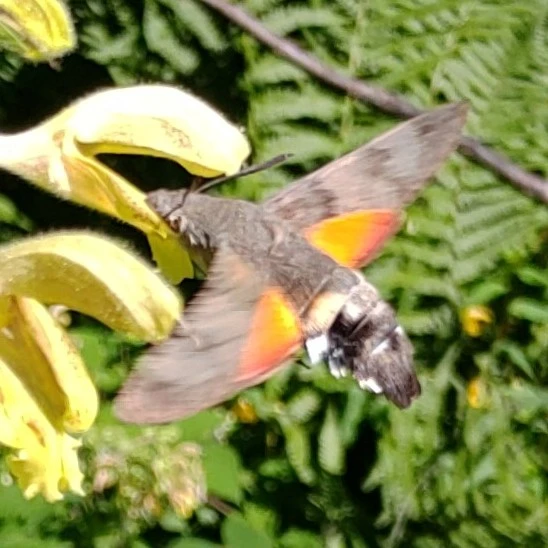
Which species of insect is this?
Macroglossum stellatarum
